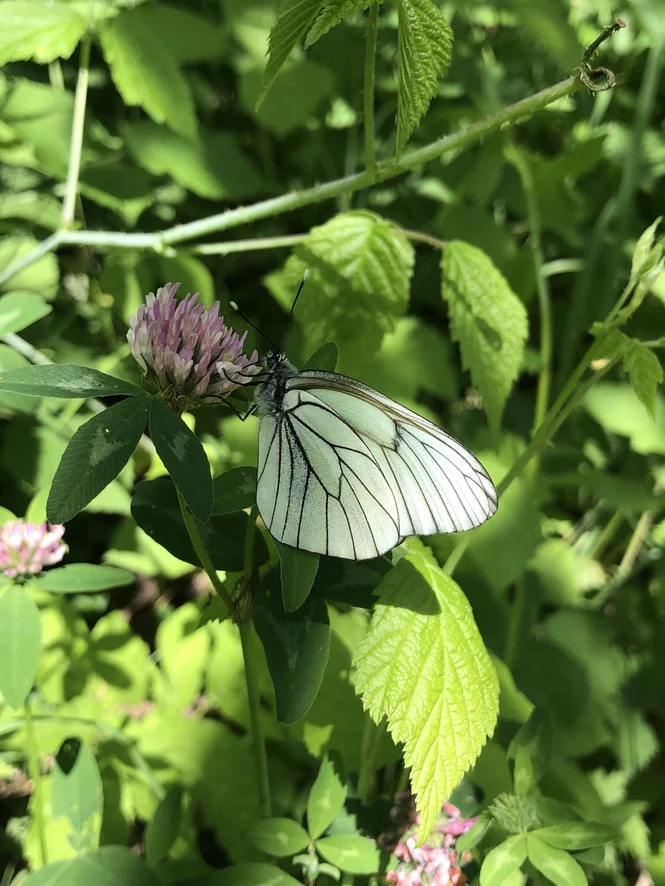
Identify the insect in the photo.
Aporia crataegi
